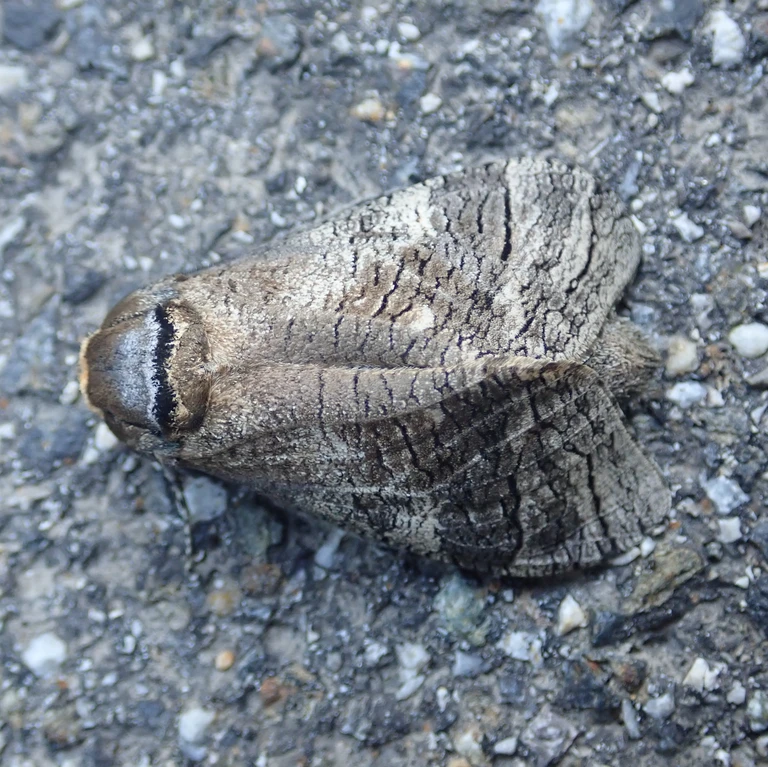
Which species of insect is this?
Cossus cossus
